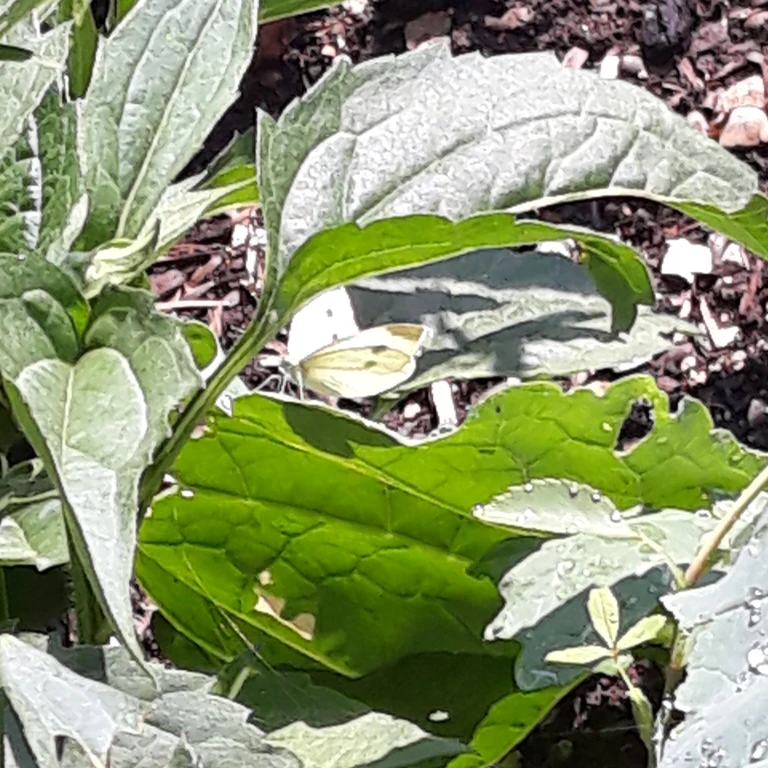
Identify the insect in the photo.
Pieris rapae
